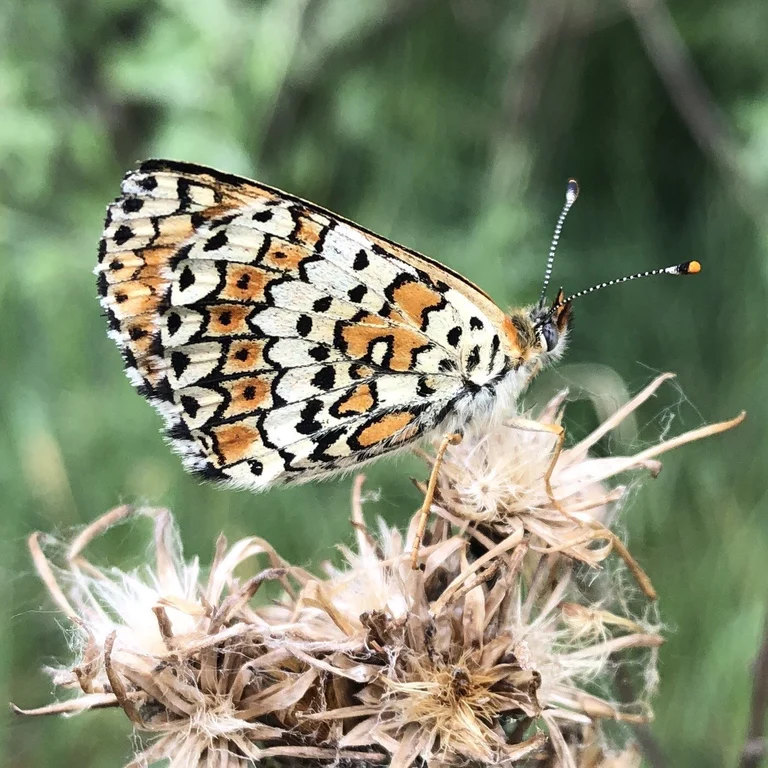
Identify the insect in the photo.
Melitaea cinxia
